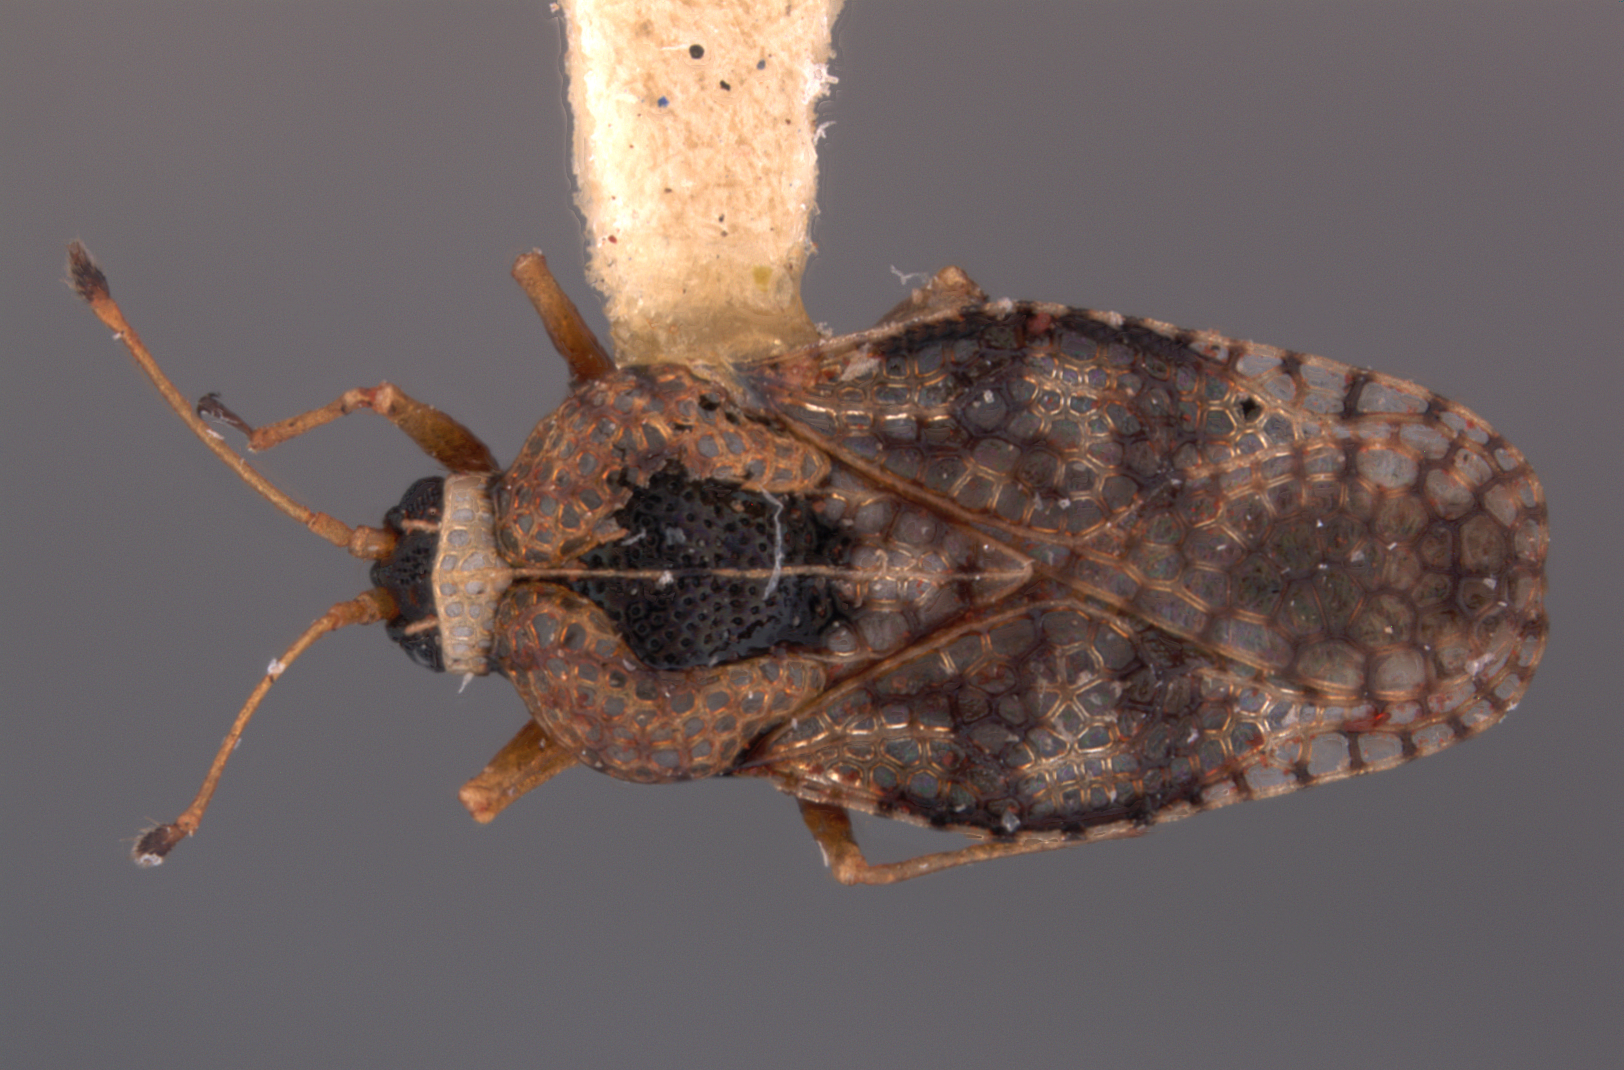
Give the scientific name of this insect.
Cochlochila capeneri
